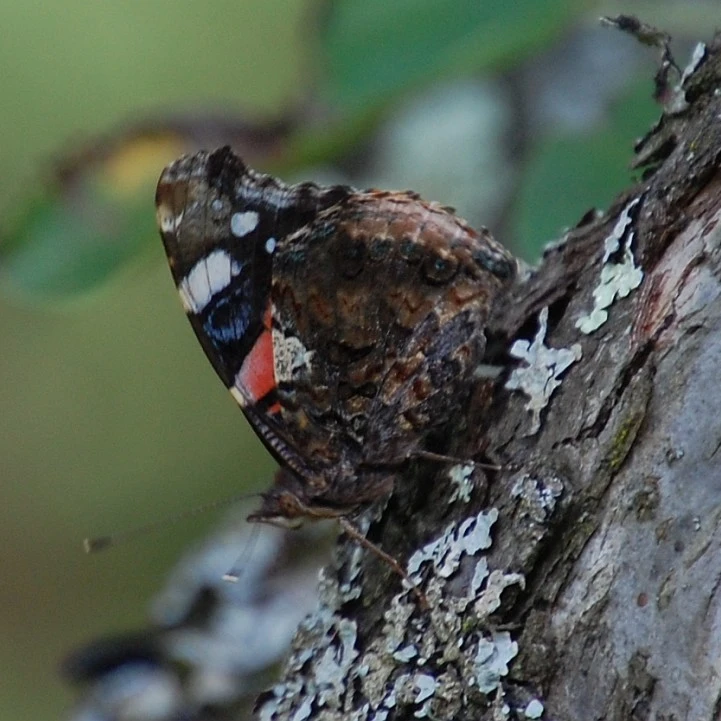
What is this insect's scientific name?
Vanessa atalanta
